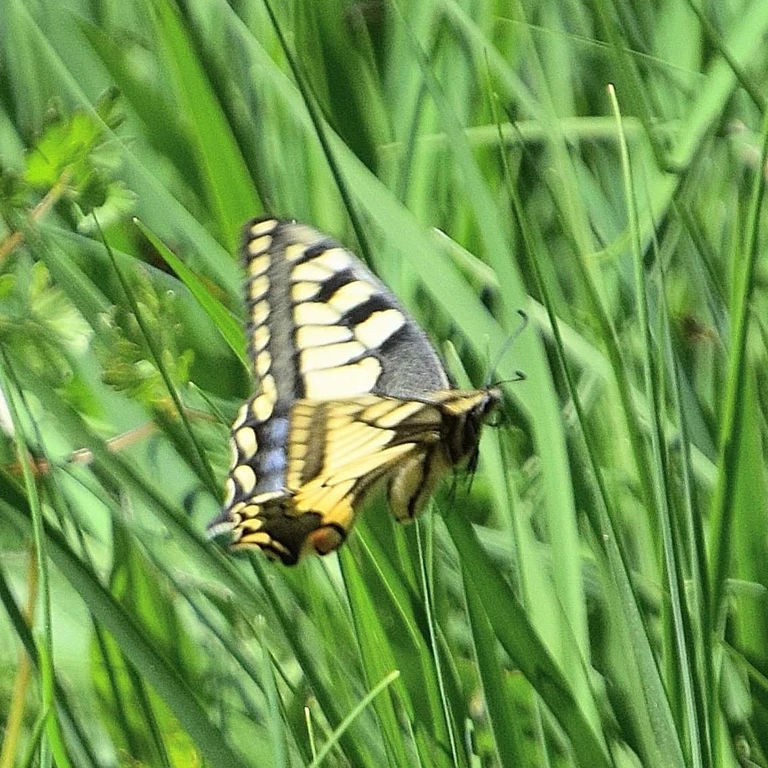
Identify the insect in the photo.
Papilio machaon
